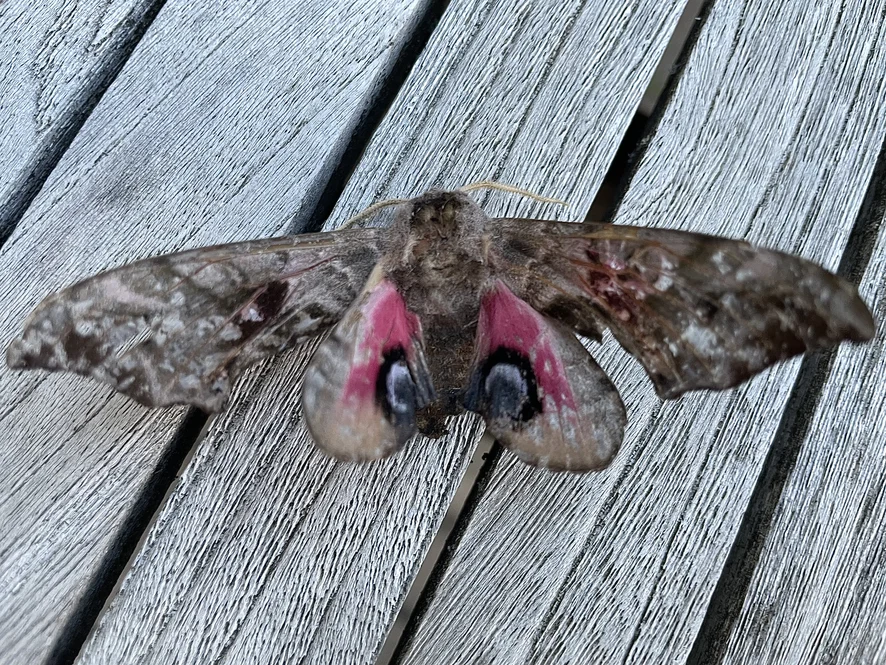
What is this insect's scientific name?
Smerinthus ocellata
